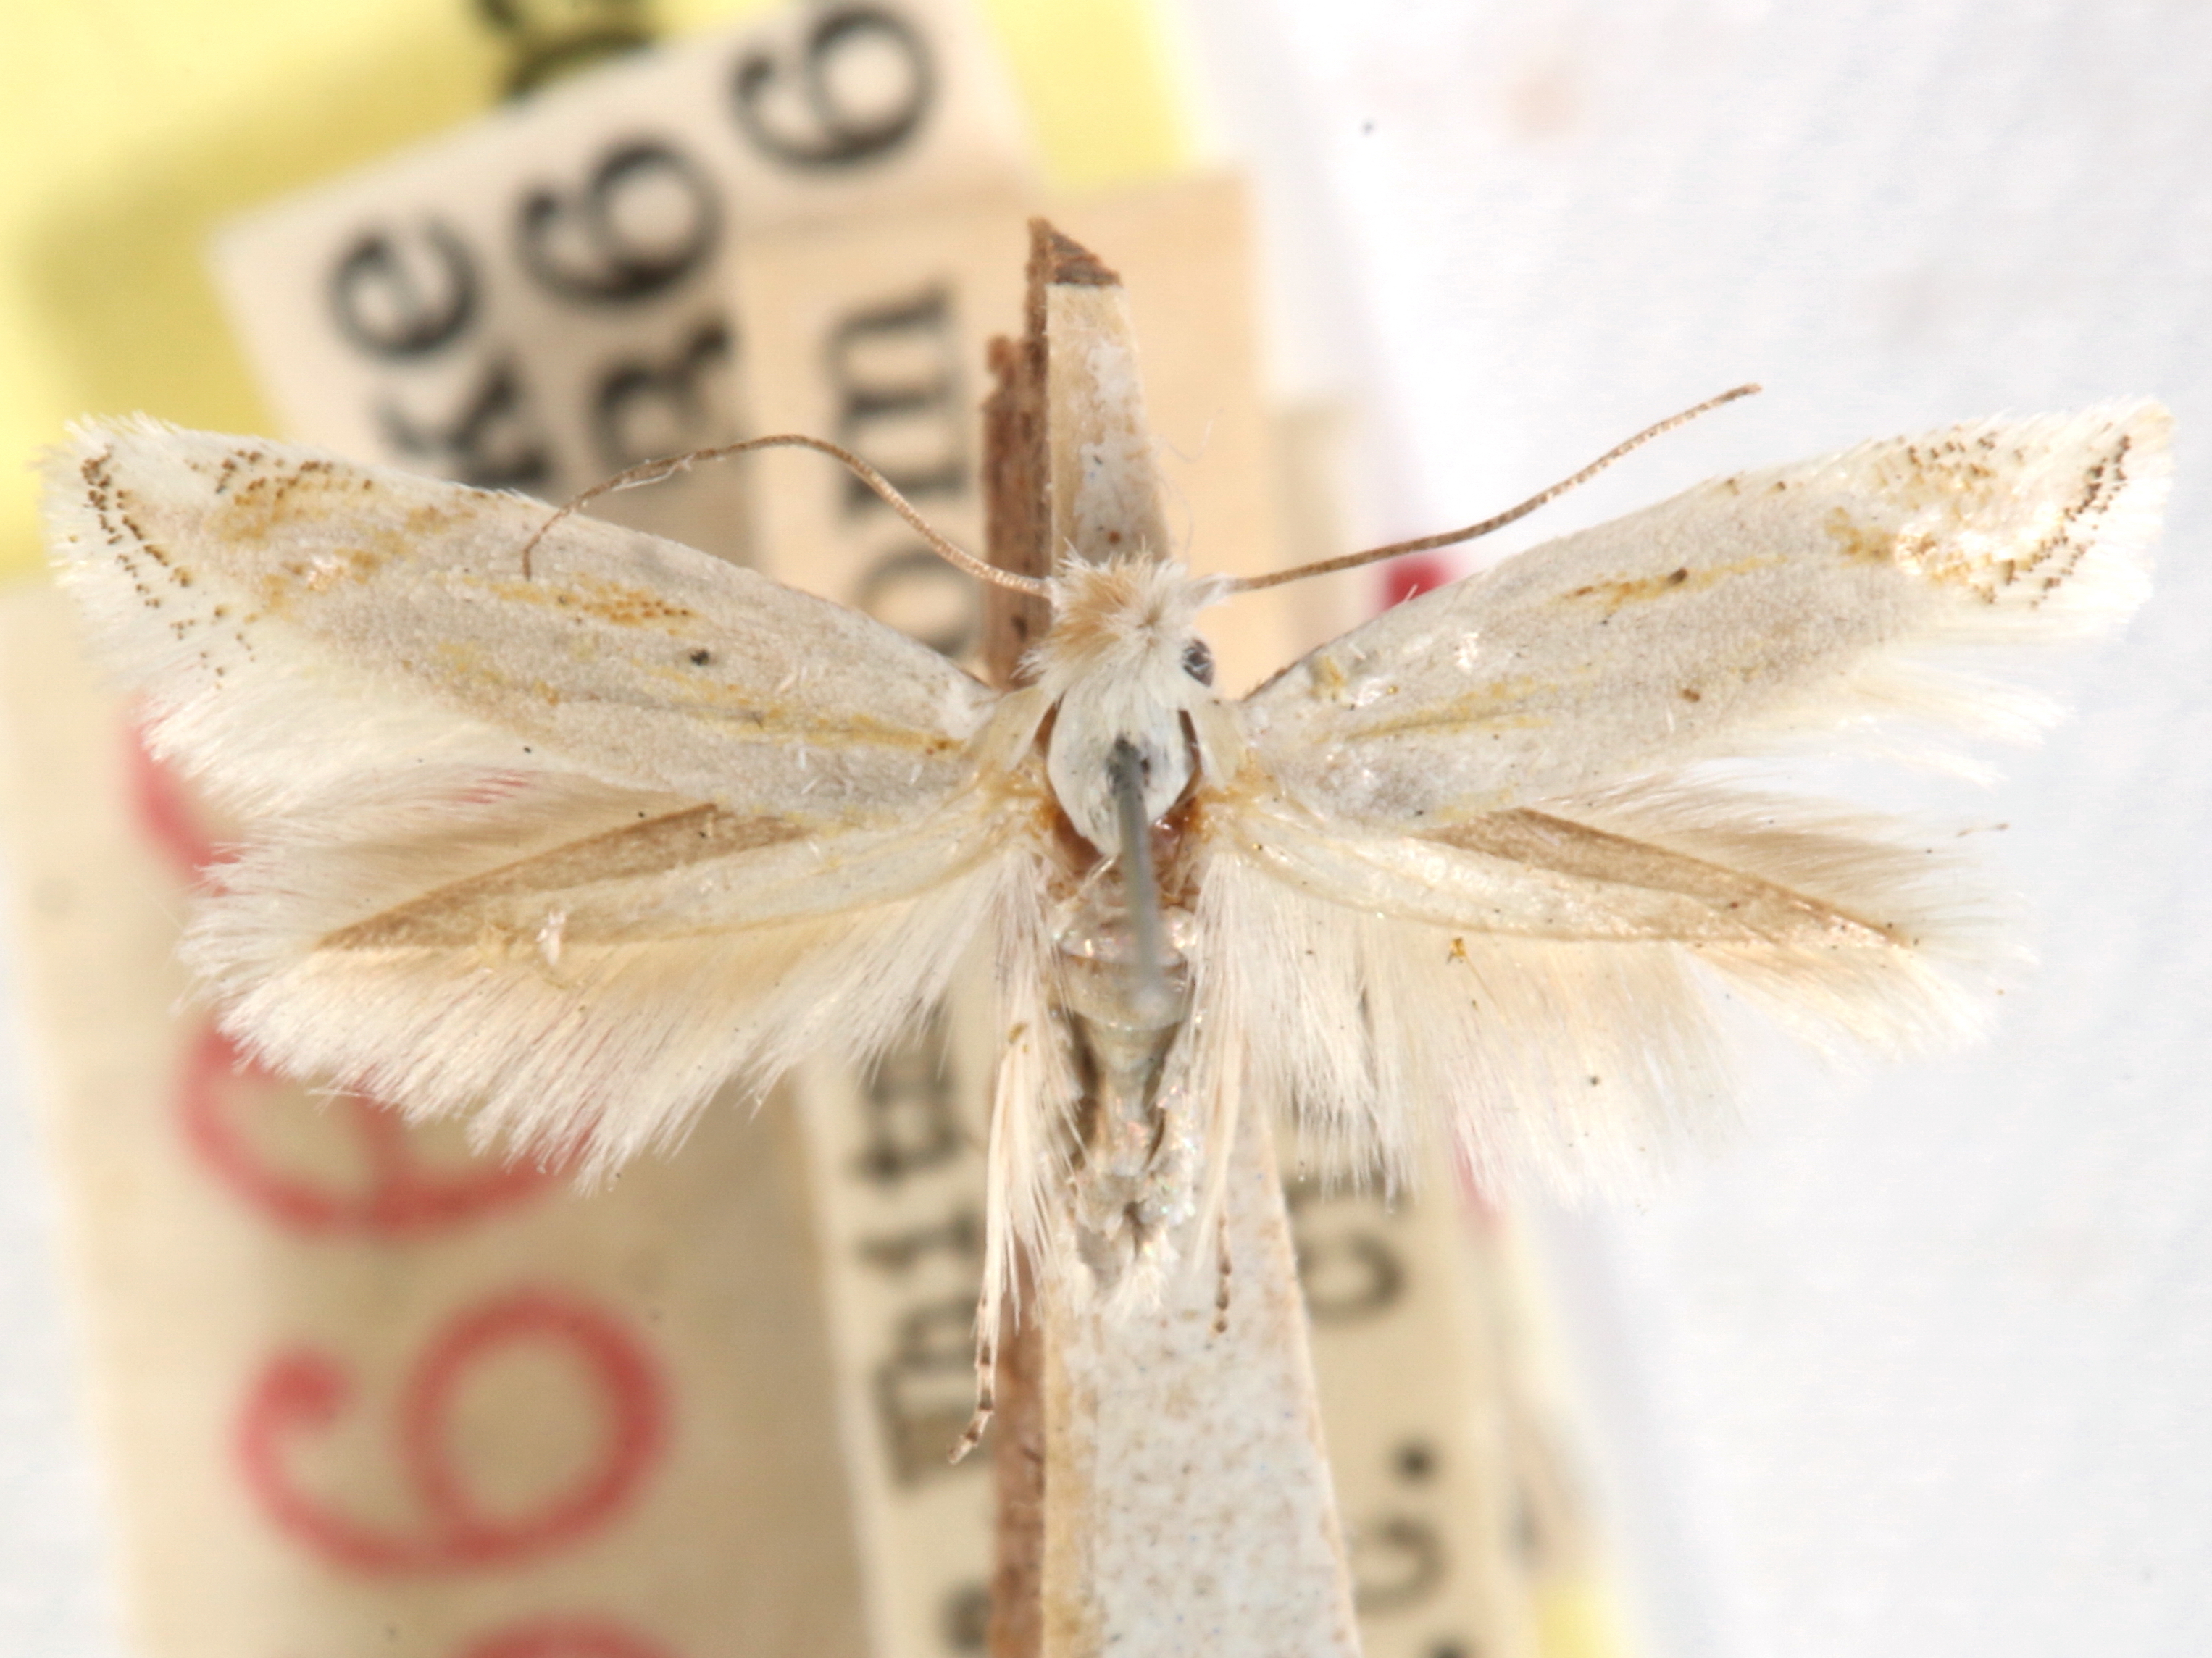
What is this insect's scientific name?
Bucculatrix longula
